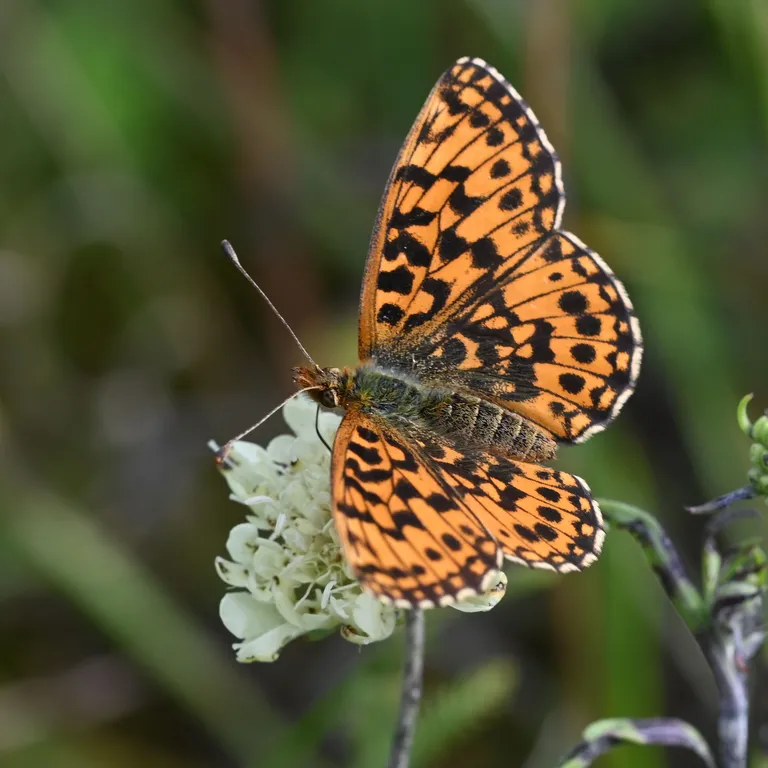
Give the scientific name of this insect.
Boloria dia
